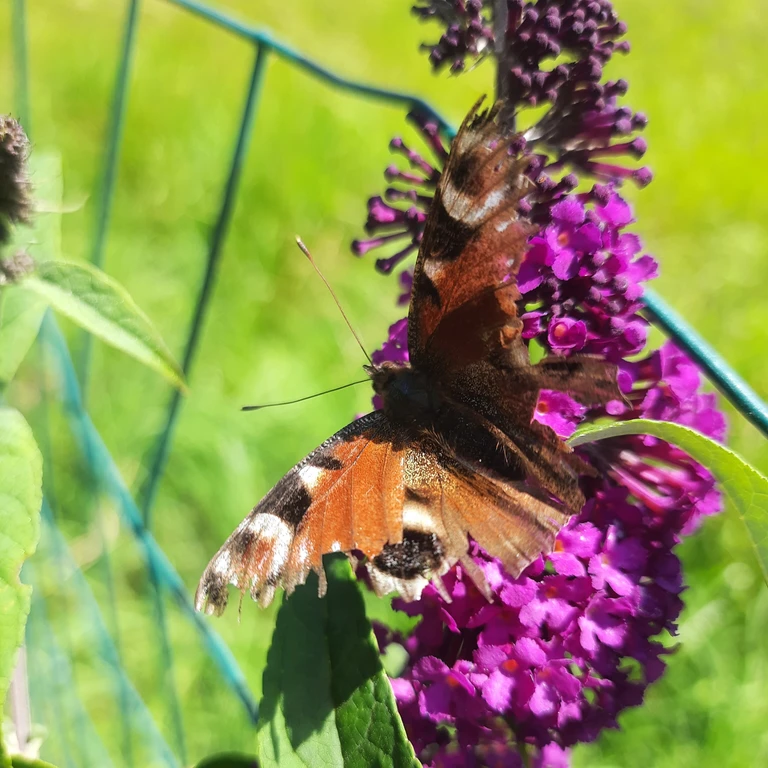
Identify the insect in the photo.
Aglais io
